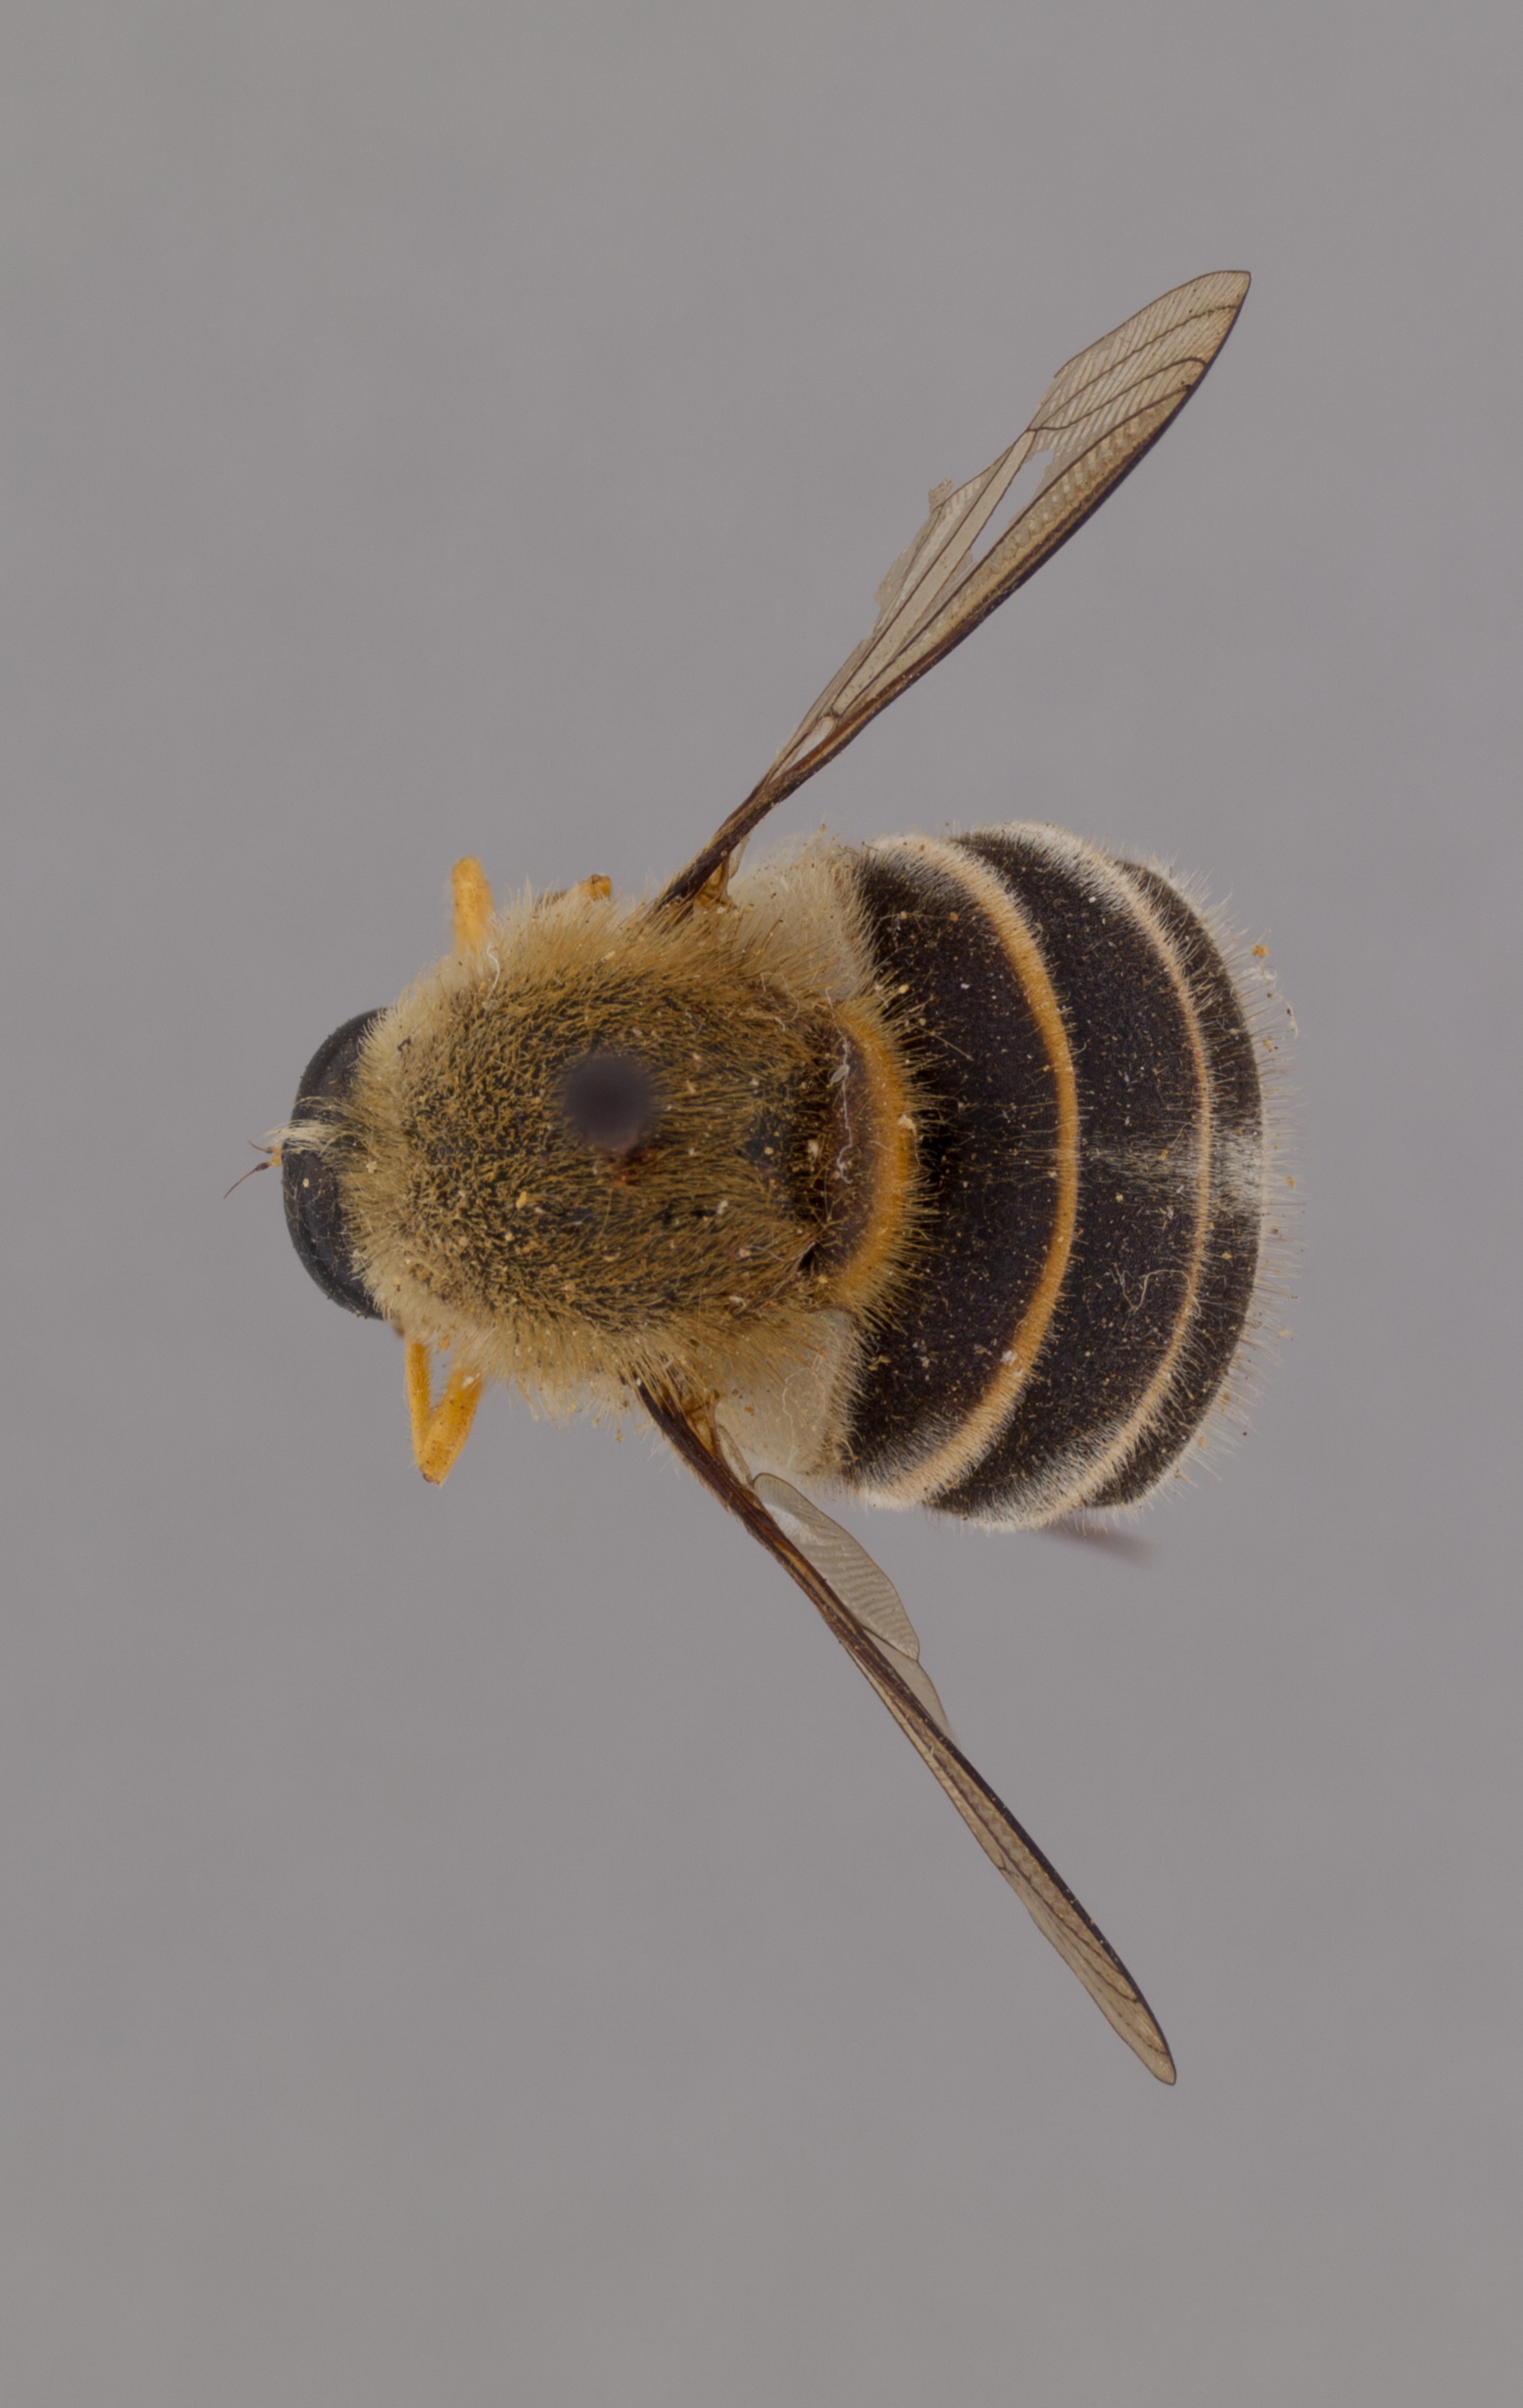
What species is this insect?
Psilodera confusa
